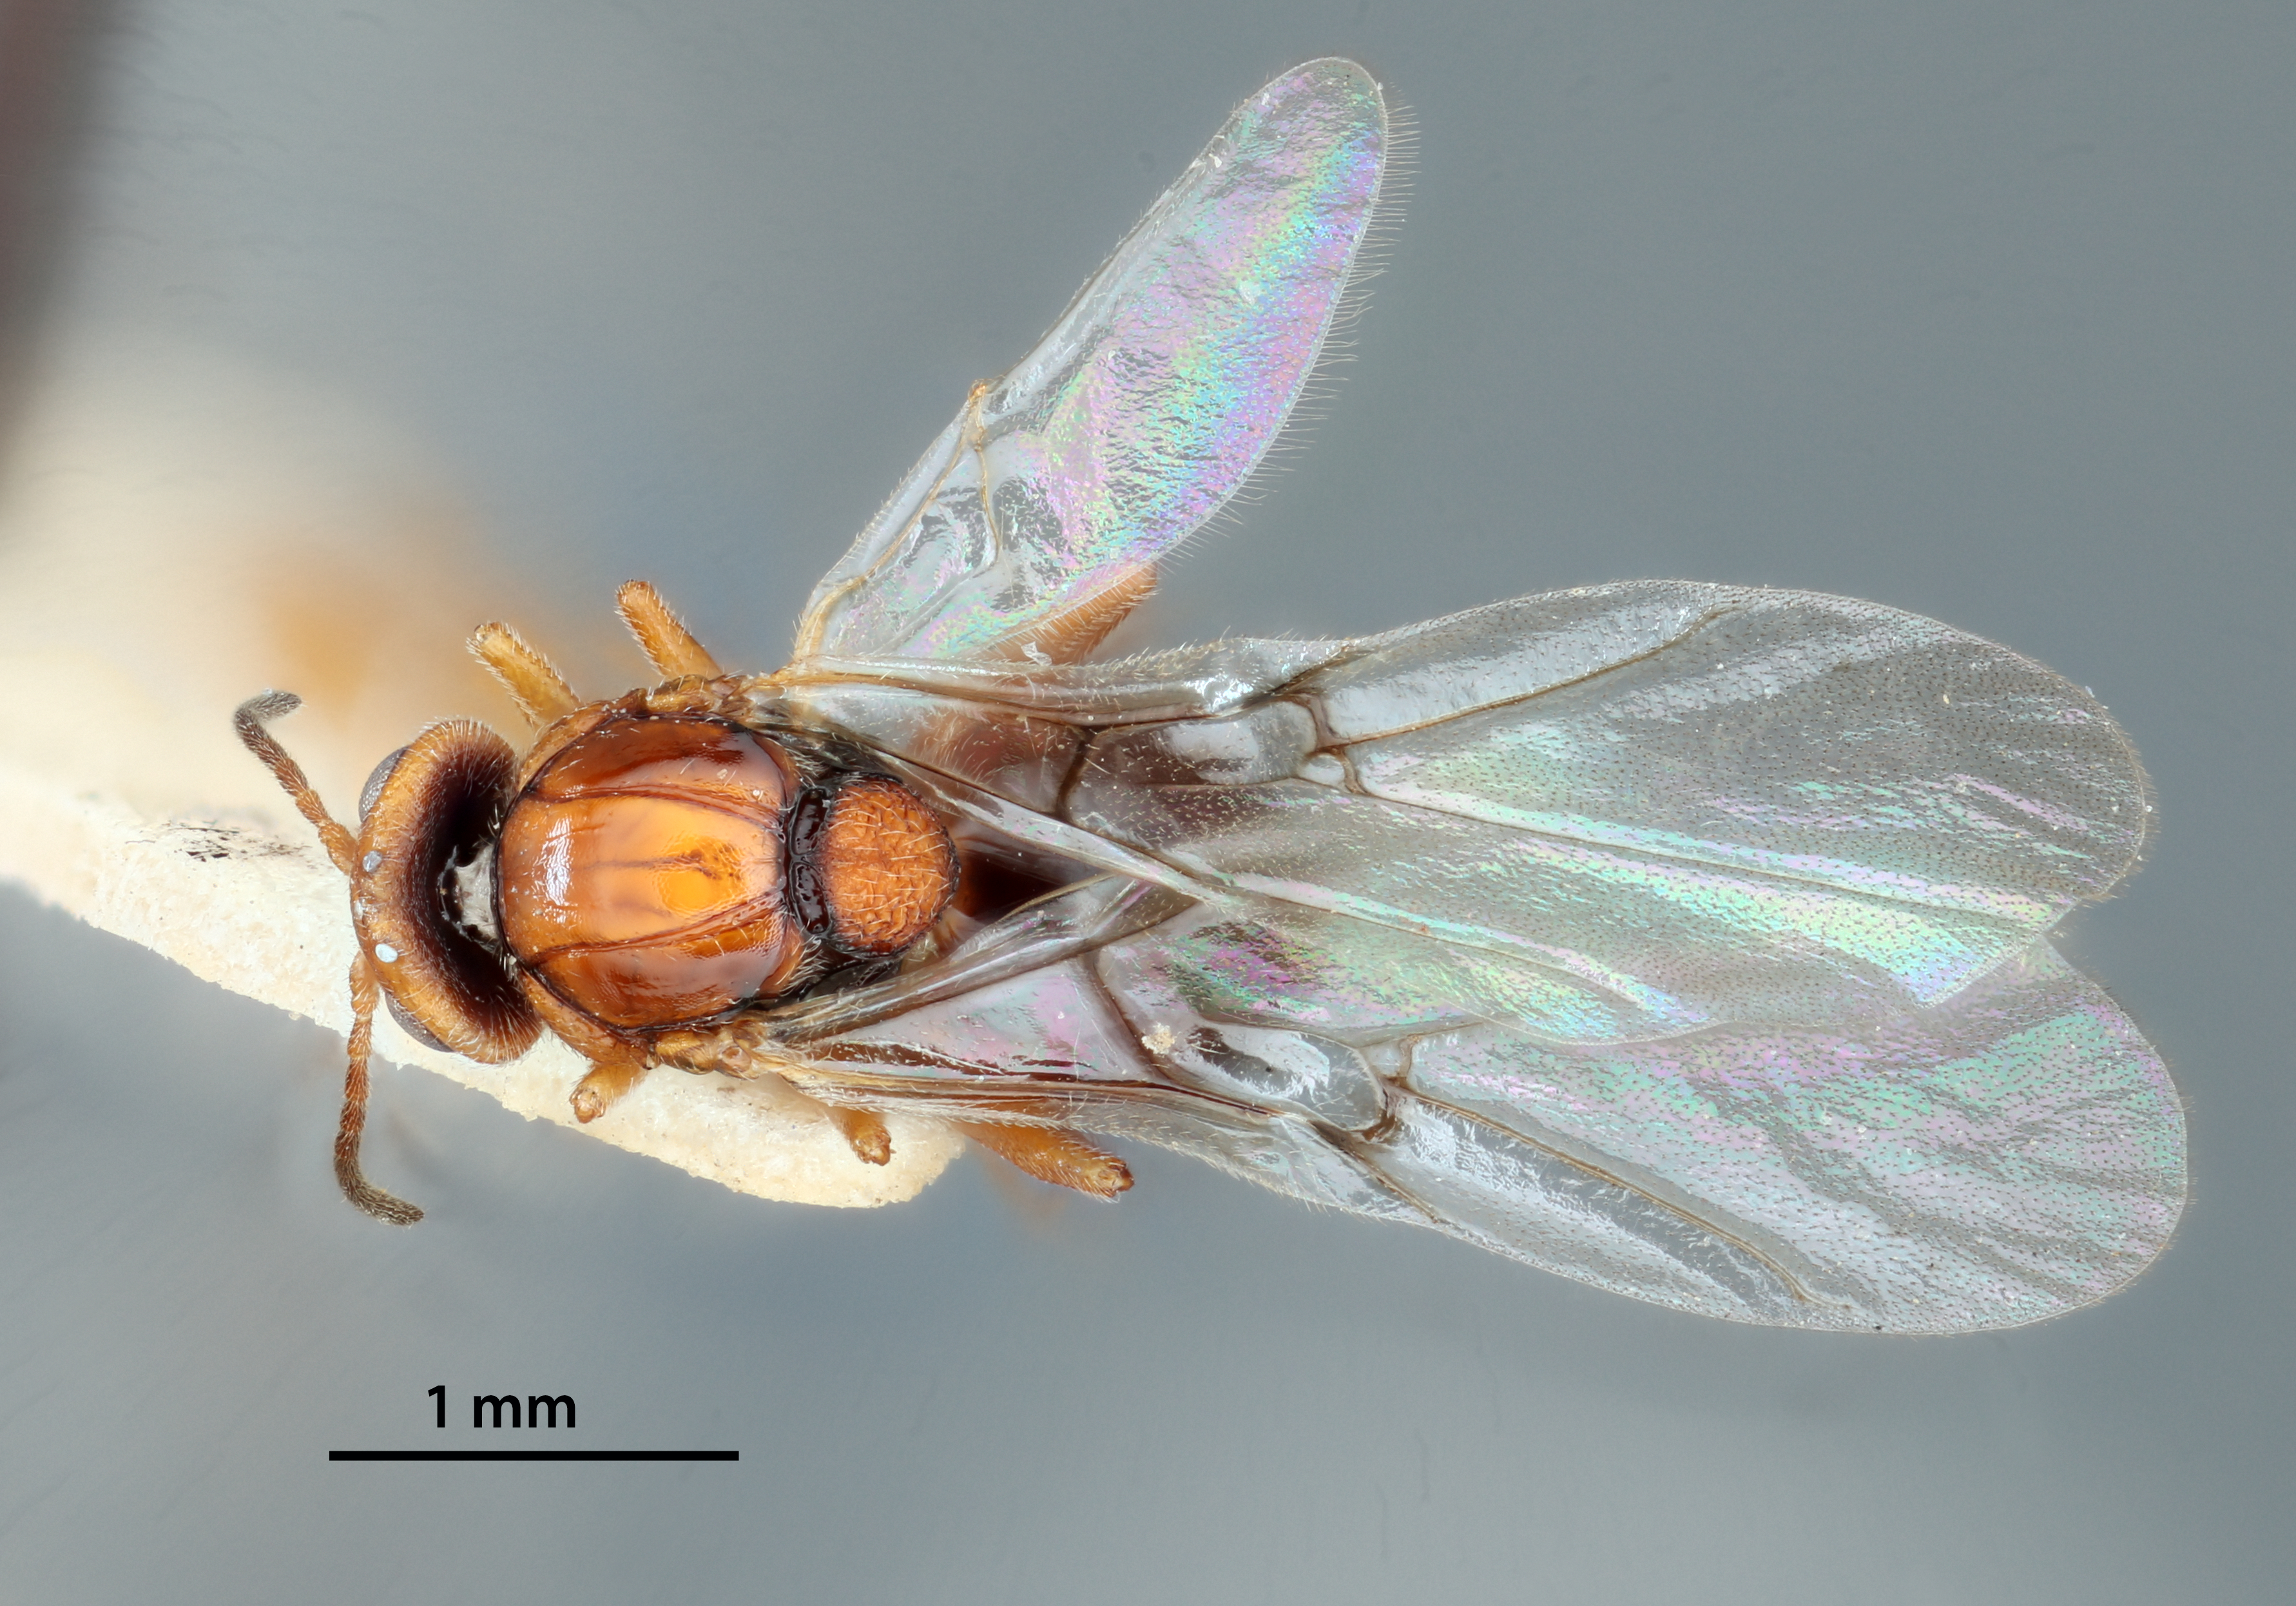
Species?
Andricus costatus
